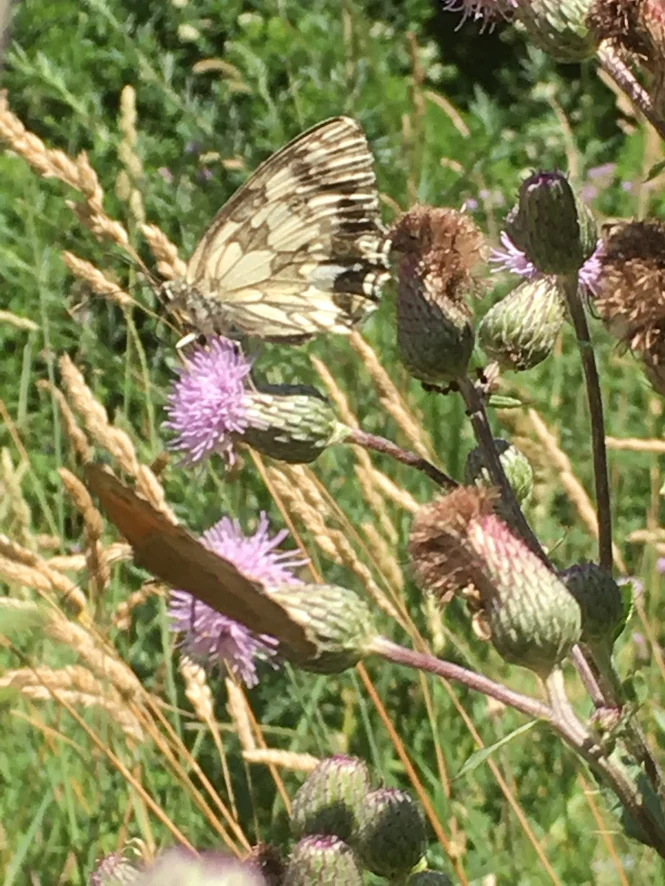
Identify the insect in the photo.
Melanargia galathea
